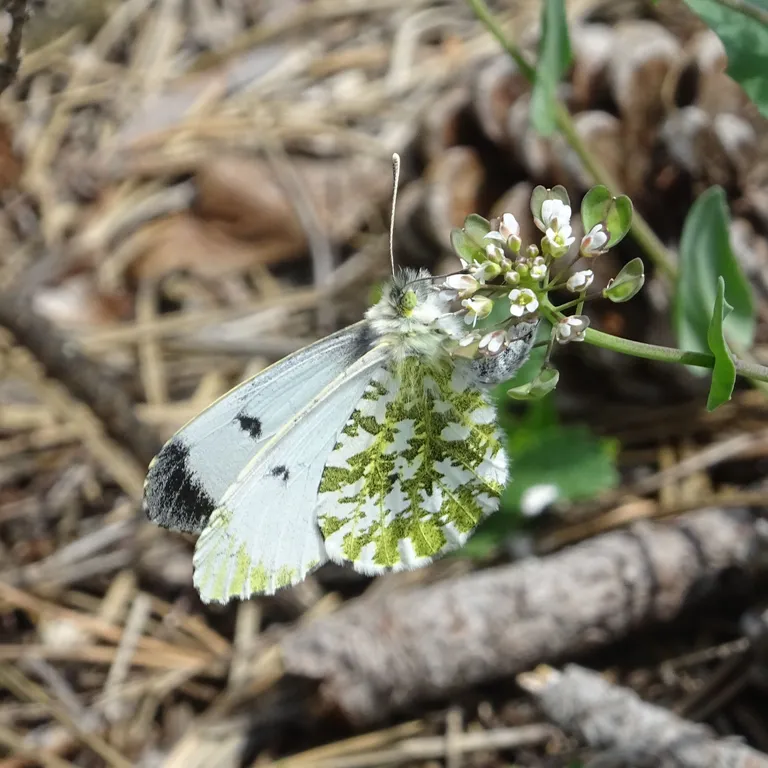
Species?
Anthocharis cardamines
